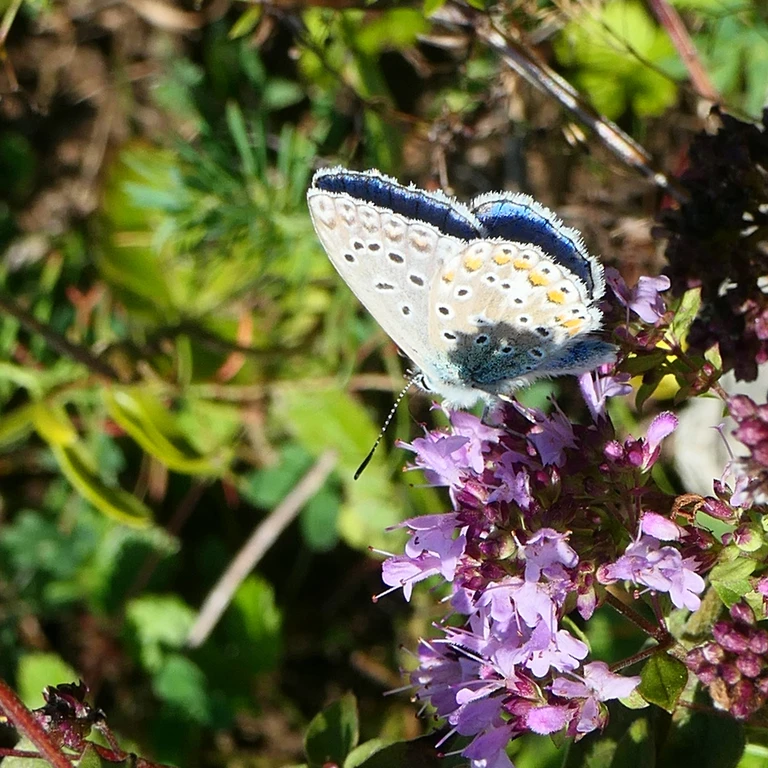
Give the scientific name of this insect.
Lysandra bellargus
